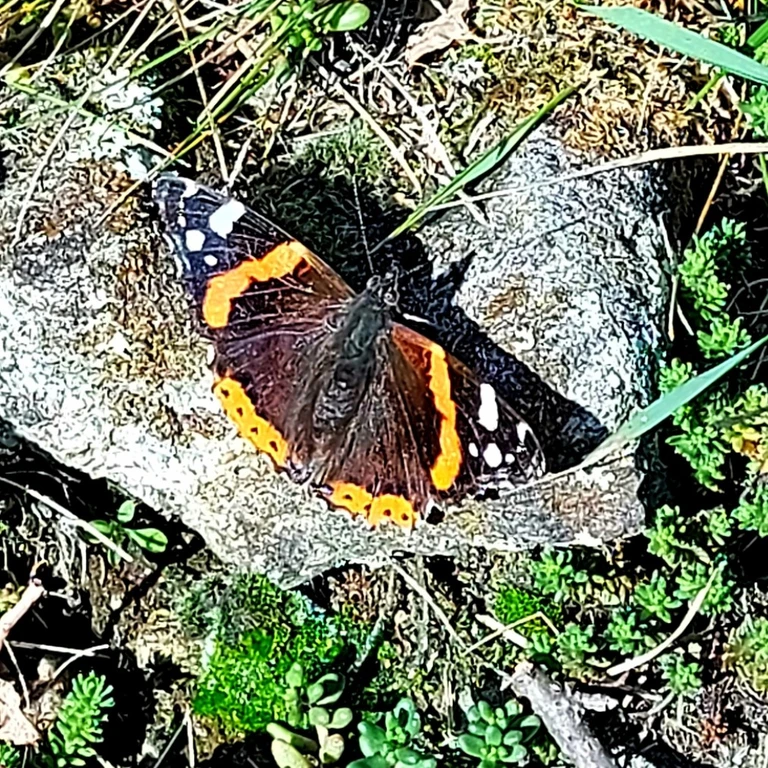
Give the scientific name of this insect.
Vanessa atalanta
